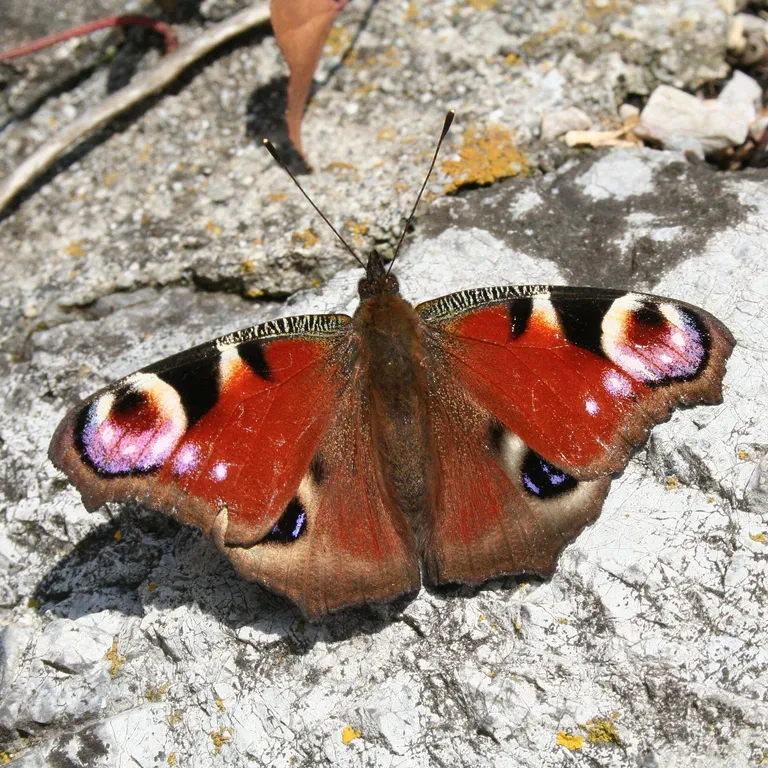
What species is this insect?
Aglais io
